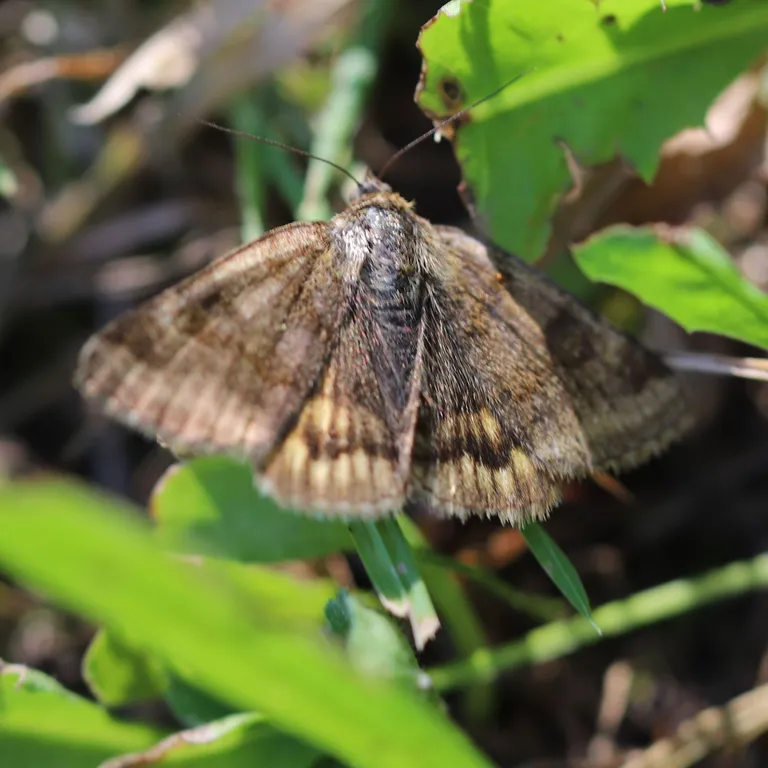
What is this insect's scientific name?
Euclidia glyphica
